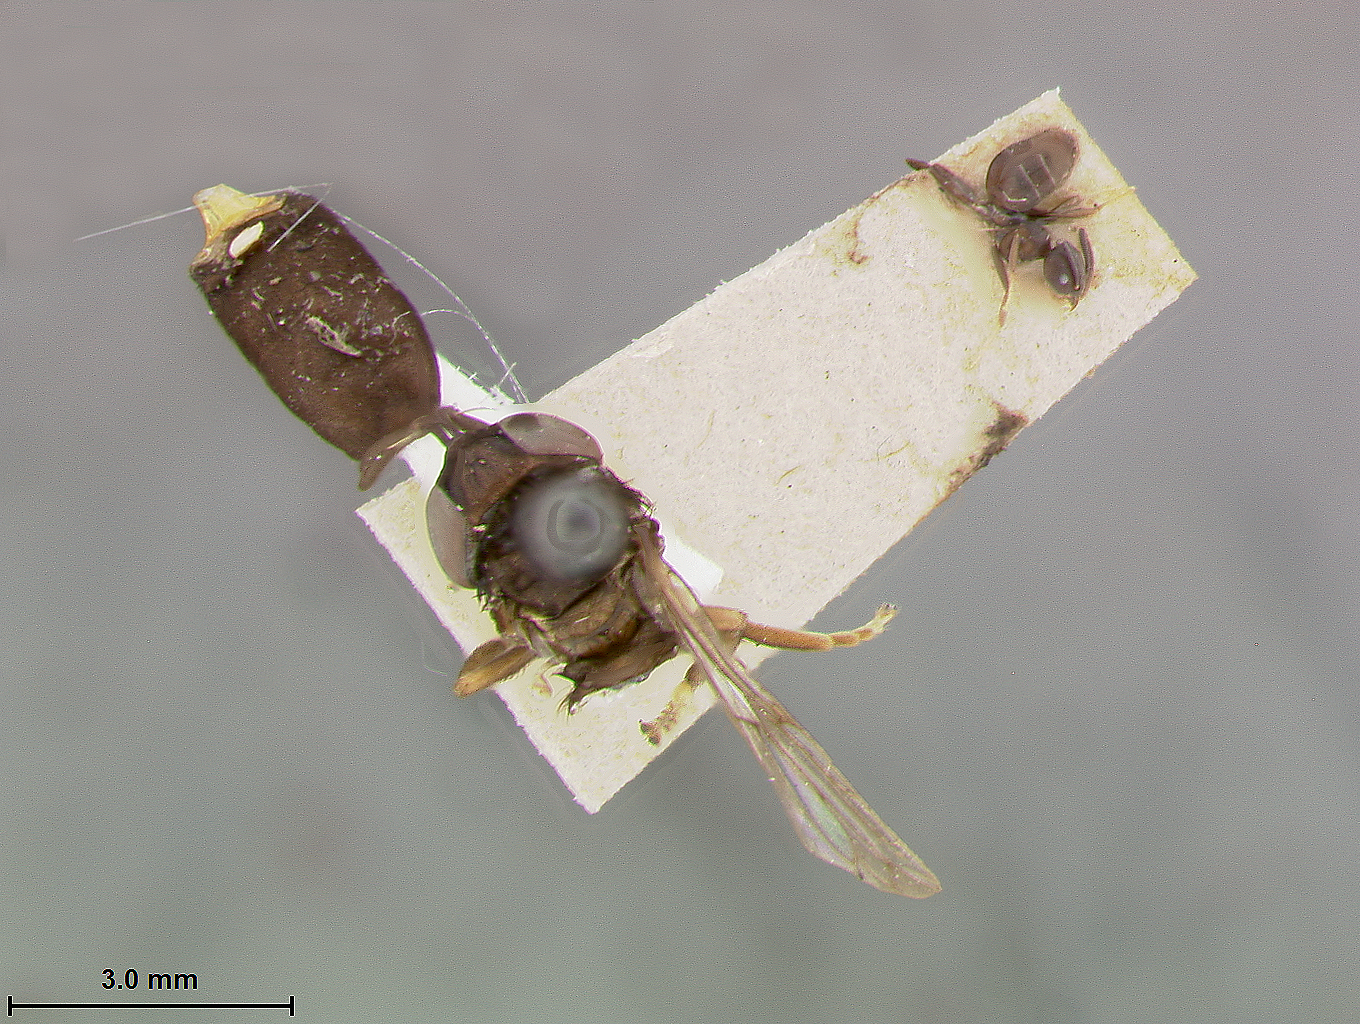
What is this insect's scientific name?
Bardistopus papuanum
